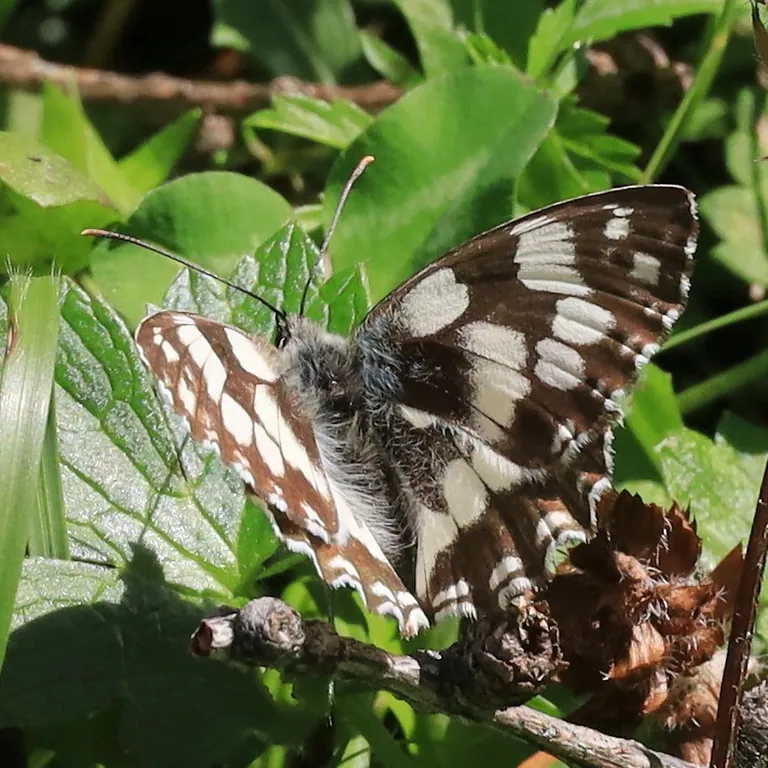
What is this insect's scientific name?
Melanargia galathea
